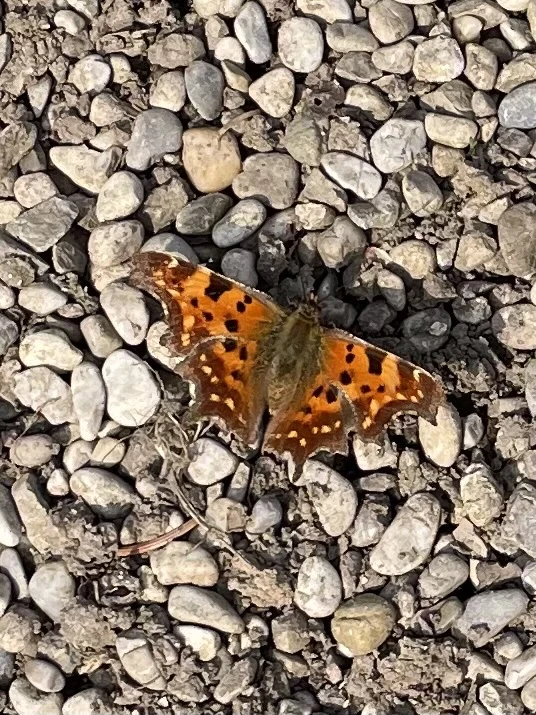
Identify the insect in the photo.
Polygonia c-album
